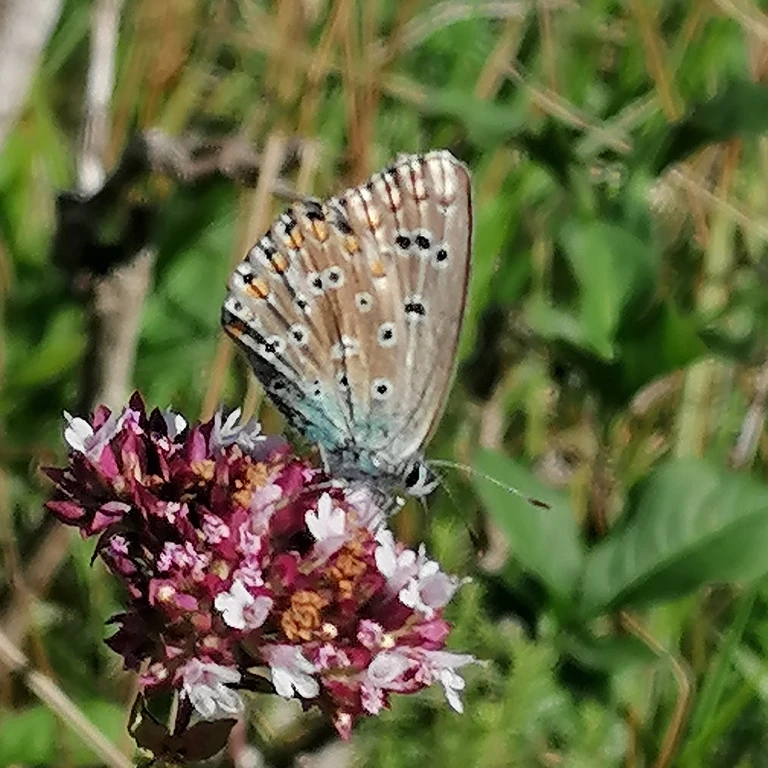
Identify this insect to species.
Polyommatus icarus
